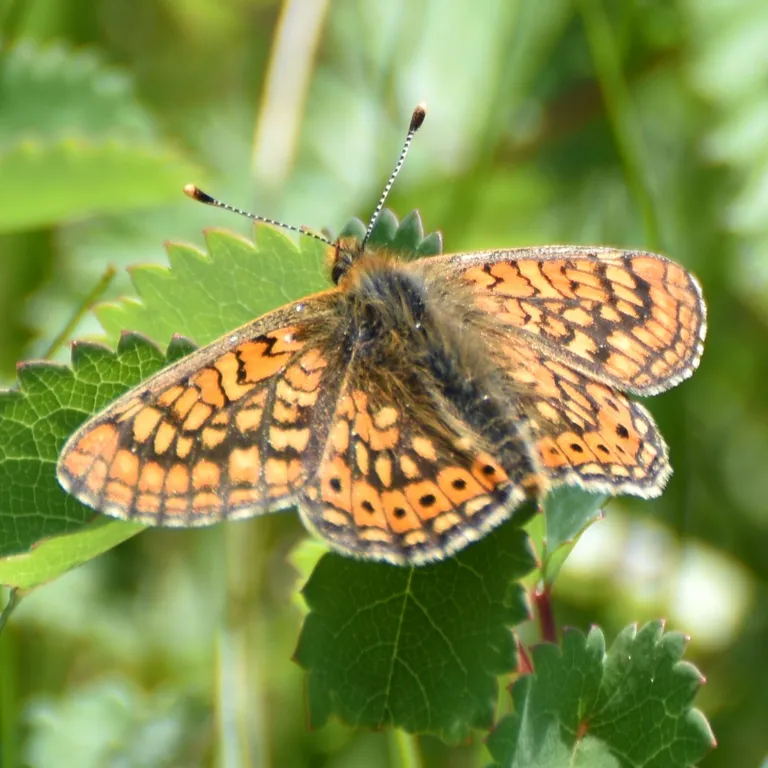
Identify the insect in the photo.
Euphydryas aurinia
